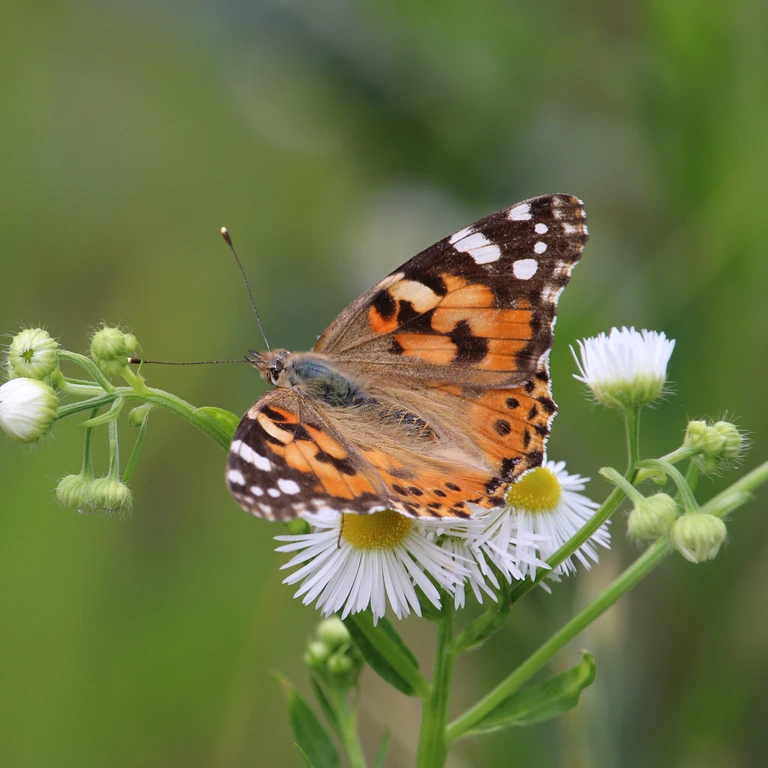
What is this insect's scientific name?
Vanessa cardui
